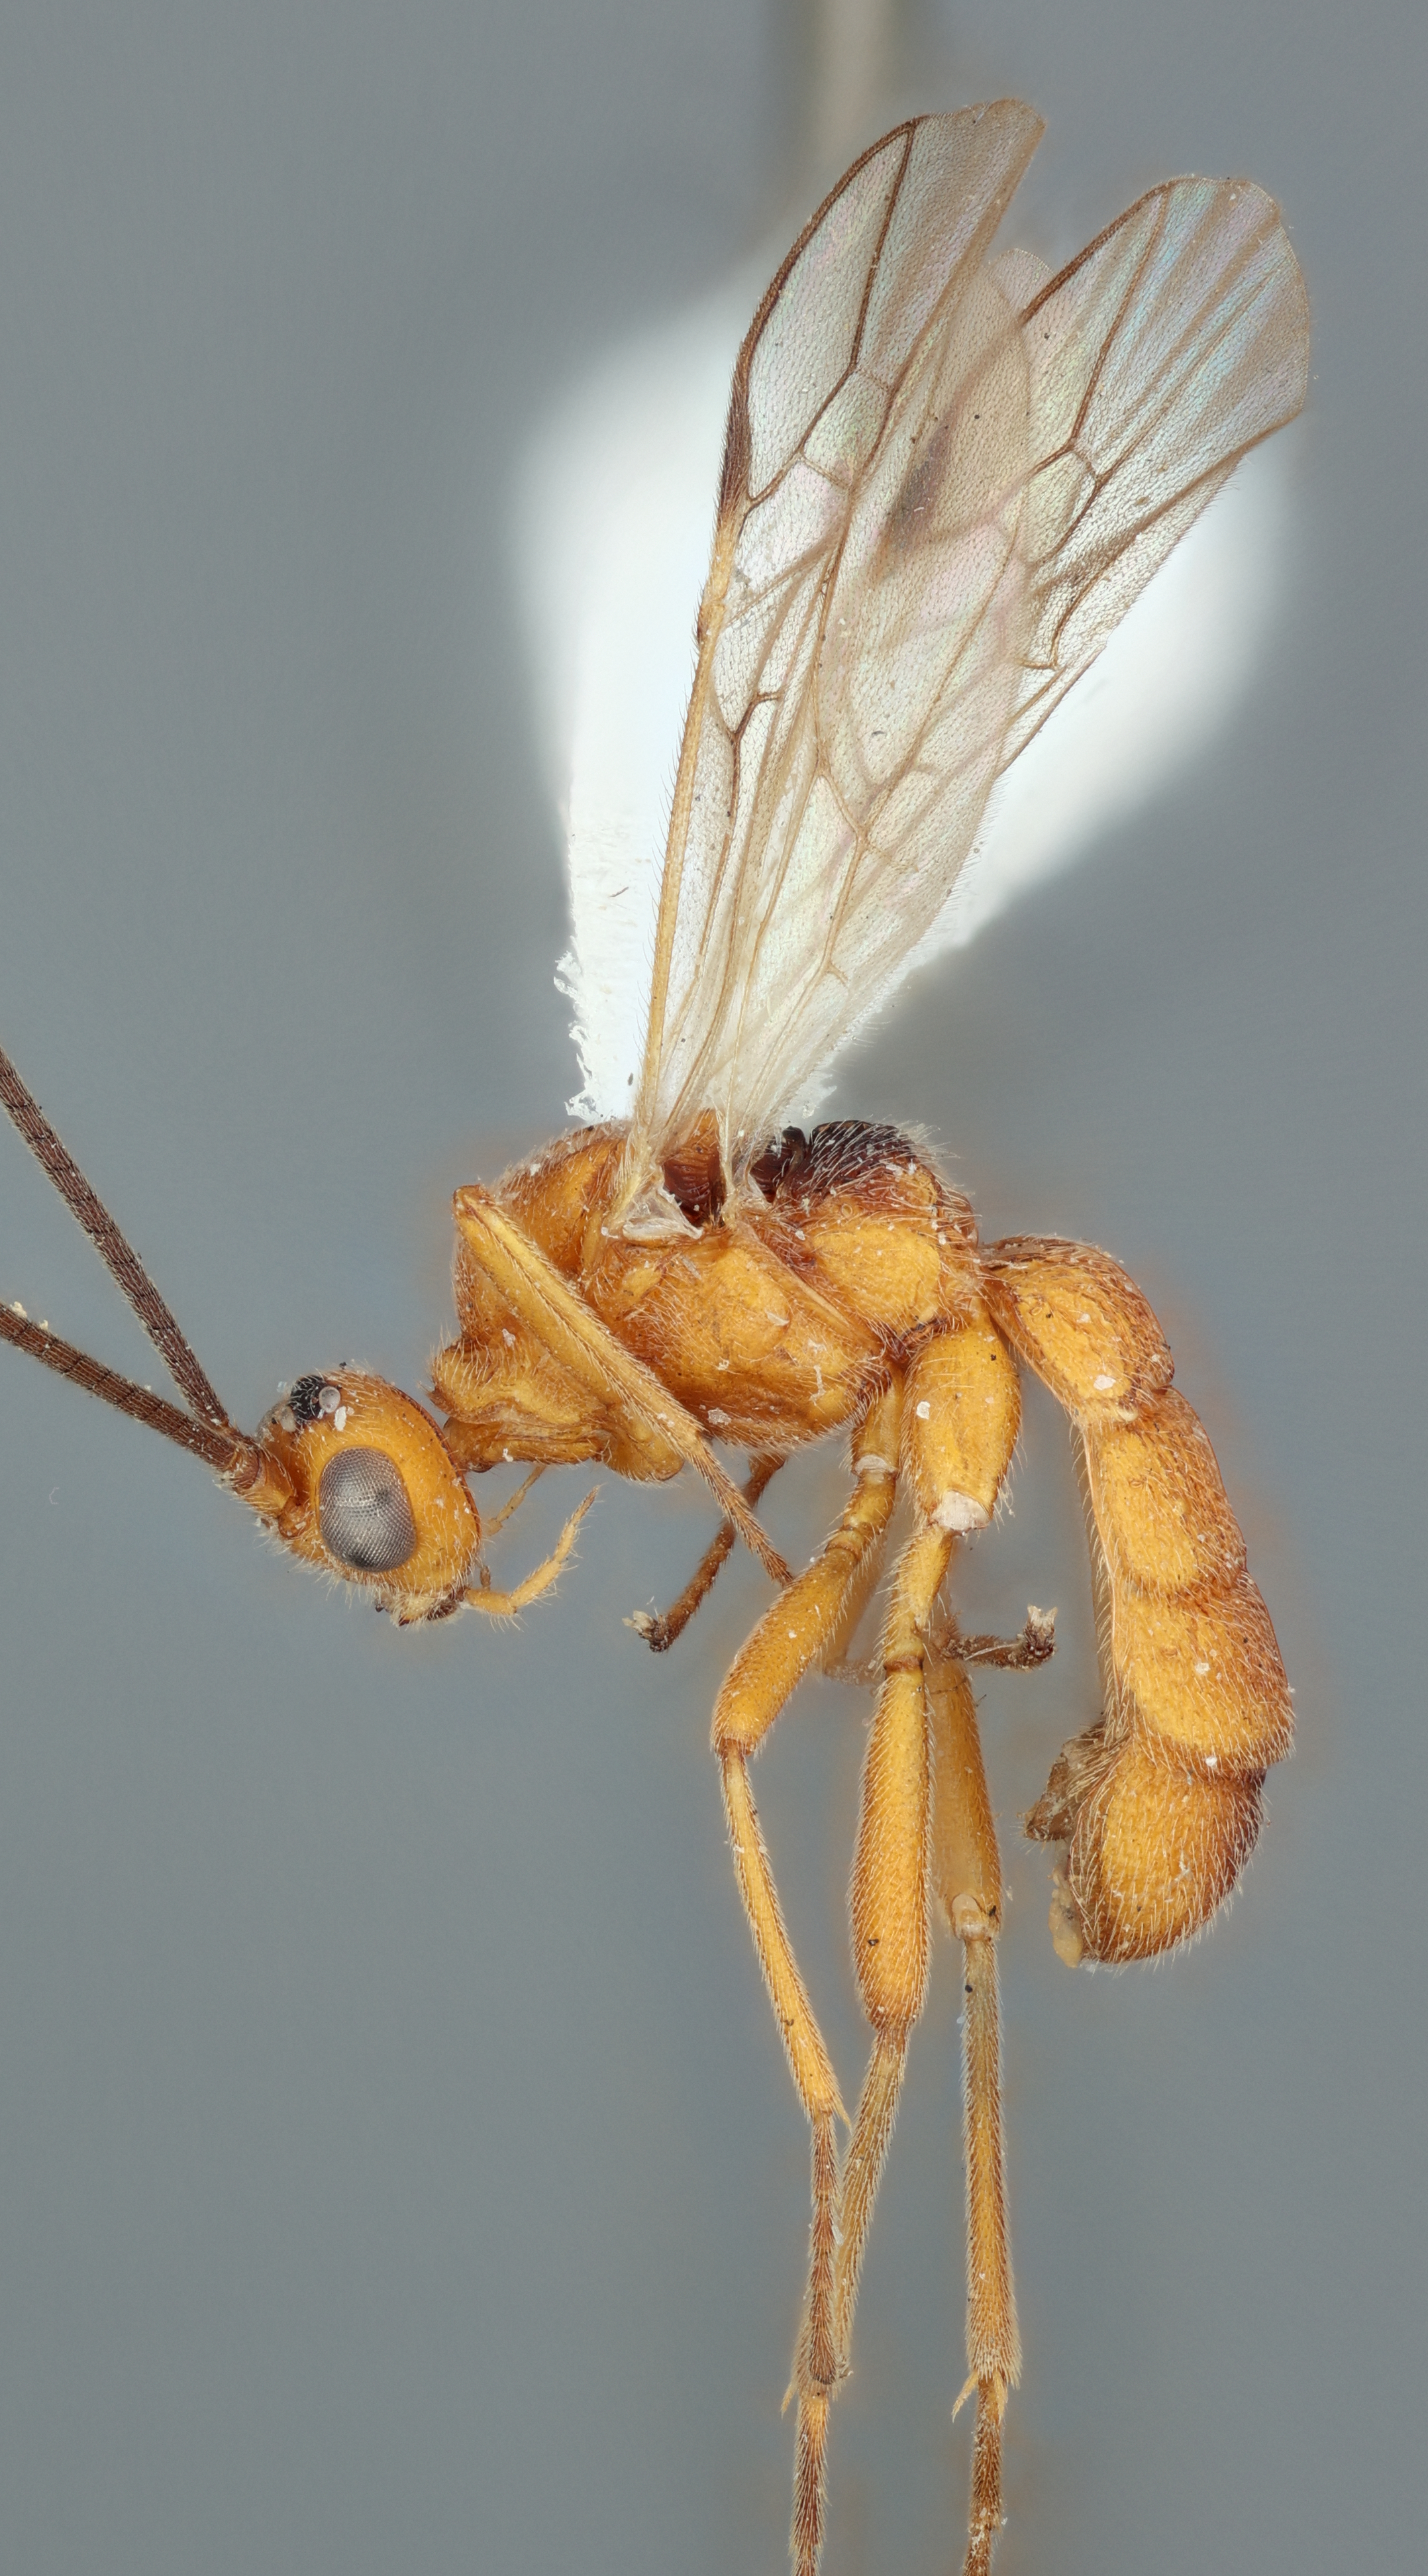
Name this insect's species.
Aleiodes illiniweki
